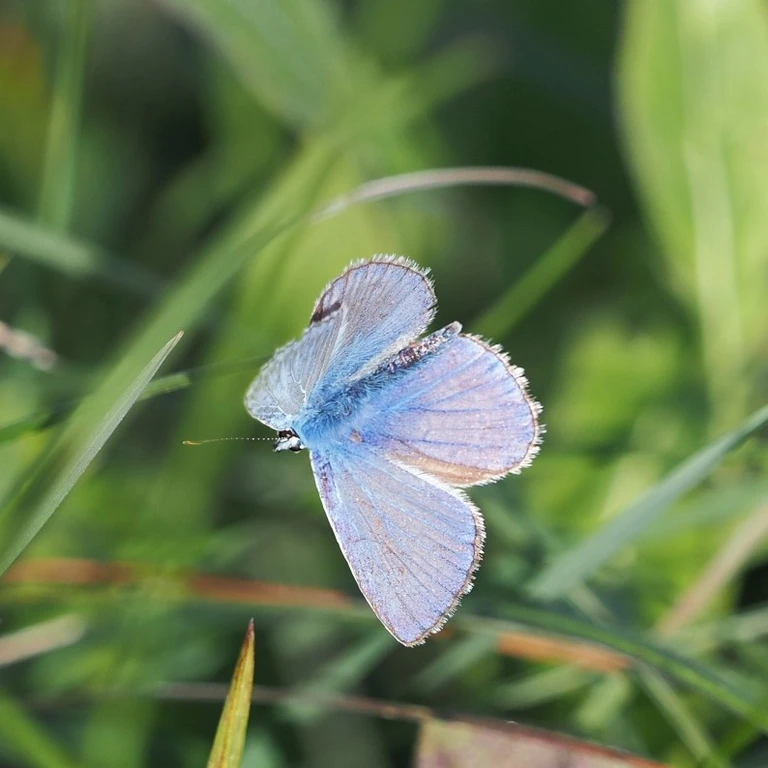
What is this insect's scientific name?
Polyommatus icarus
